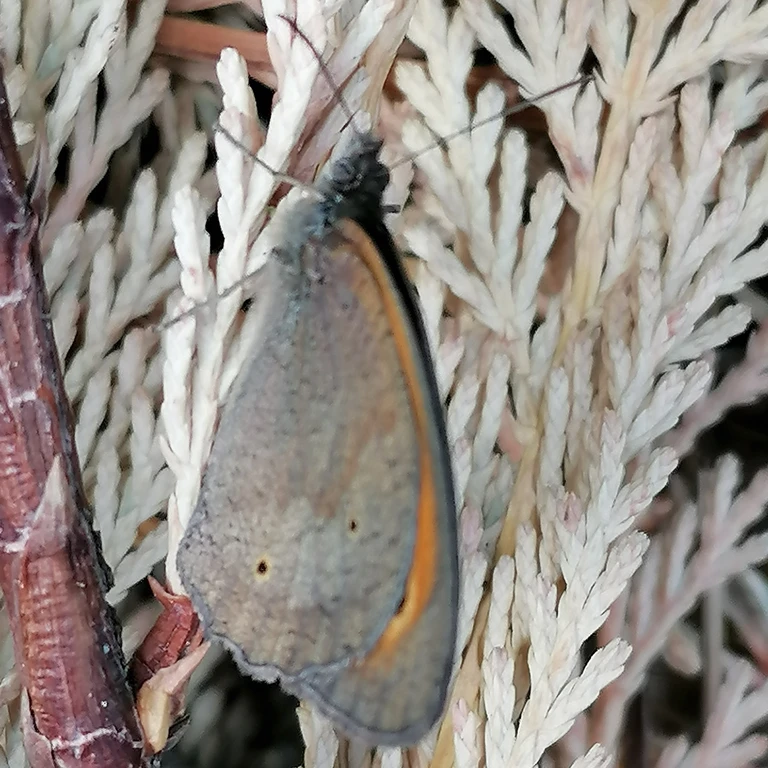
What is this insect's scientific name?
Maniola jurtina
